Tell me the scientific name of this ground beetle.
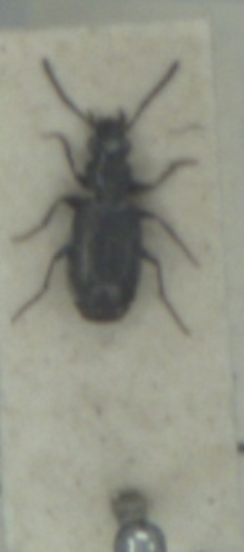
Syntomus foveatus
